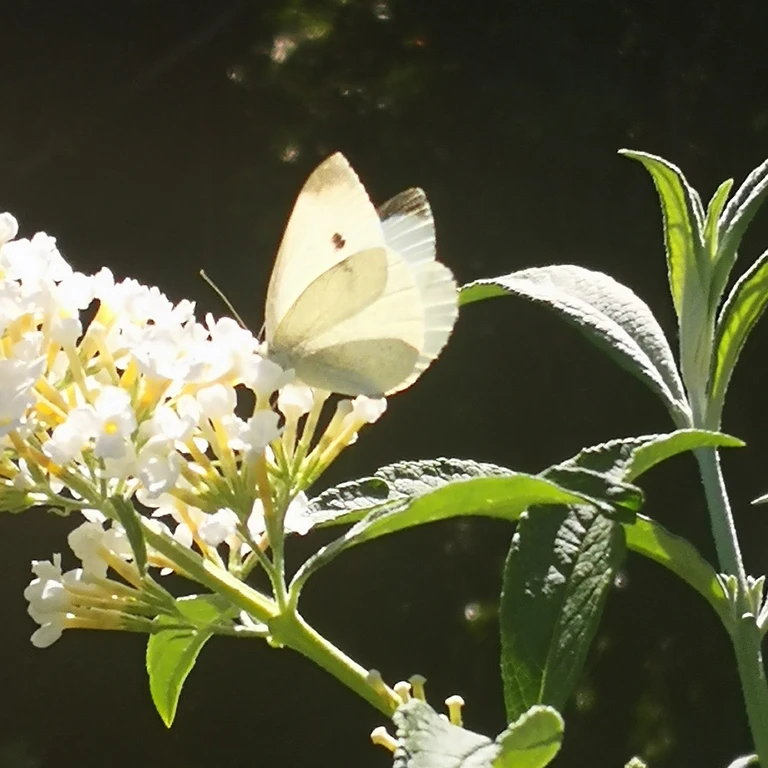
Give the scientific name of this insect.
Pieris rapae
